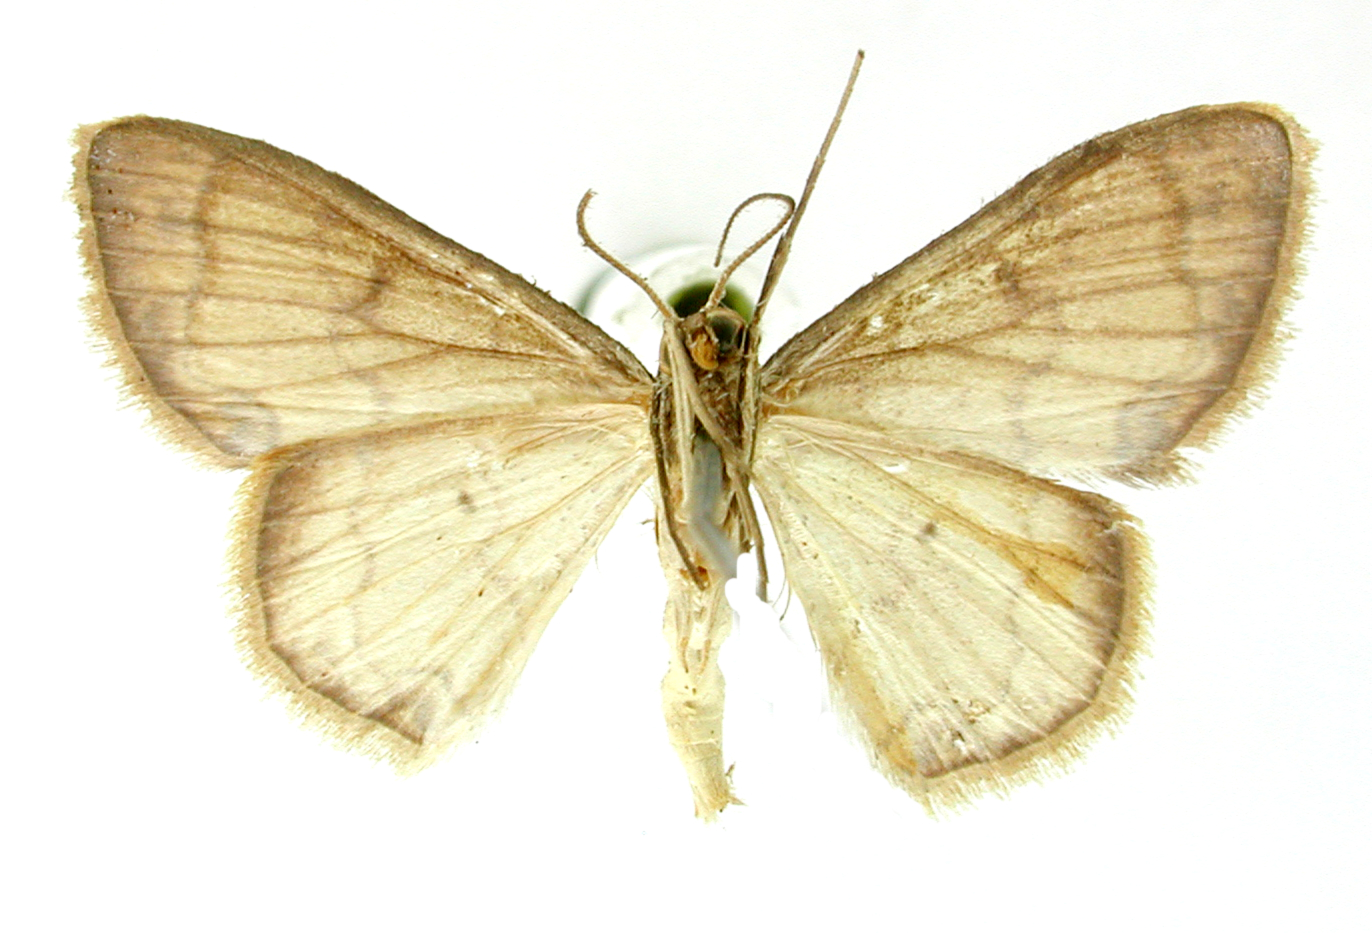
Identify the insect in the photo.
Haemalea comminuta
